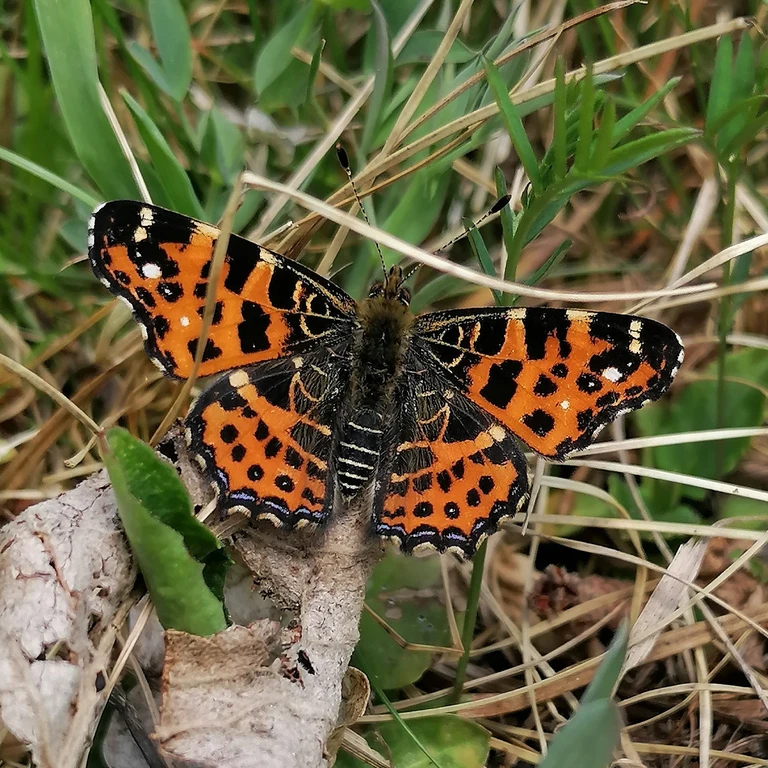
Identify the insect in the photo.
Araschnia levana
